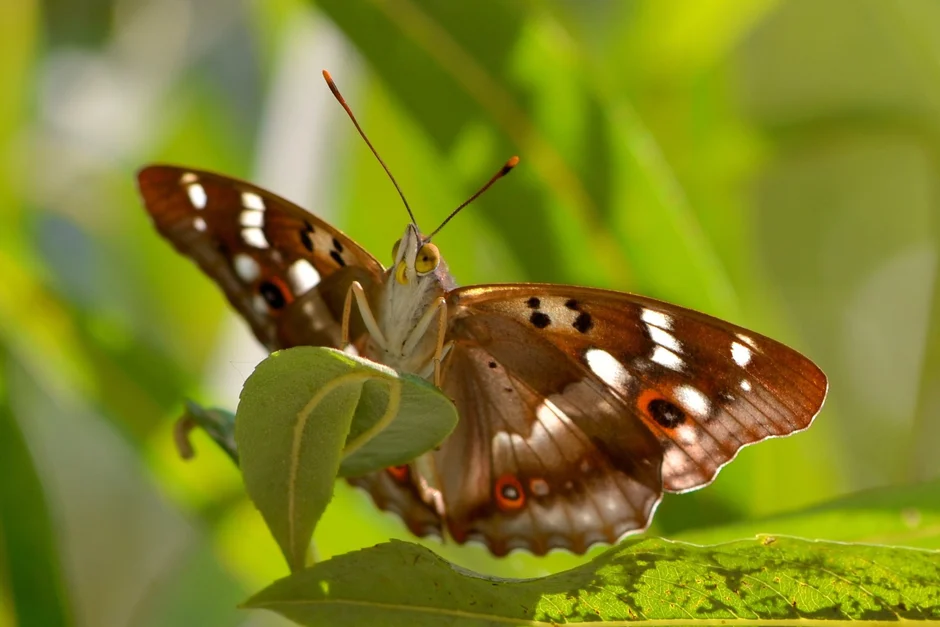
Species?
Apatura ilia
